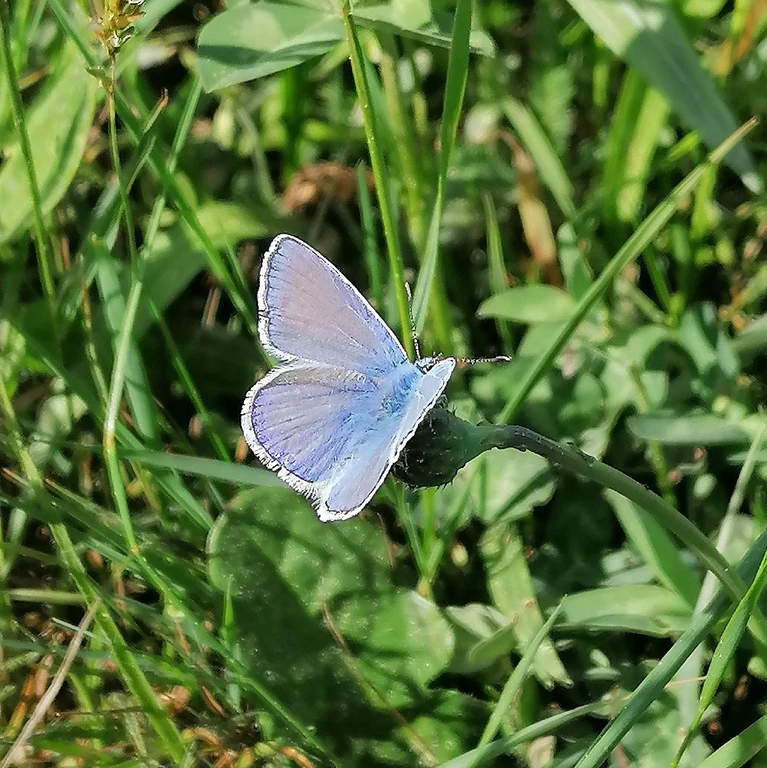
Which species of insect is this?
Polyommatus icarus
